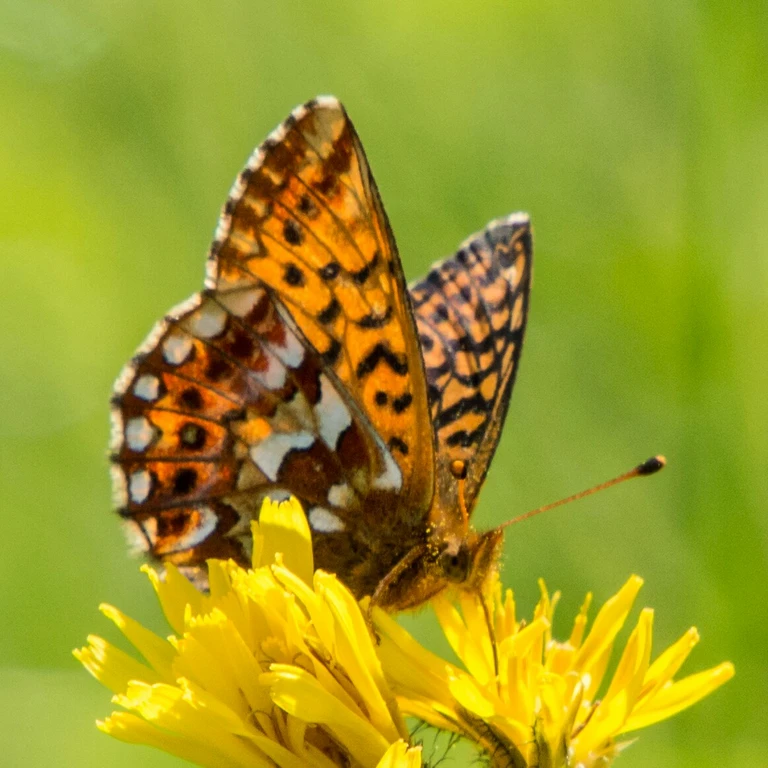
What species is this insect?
Boloria aquilonaris
